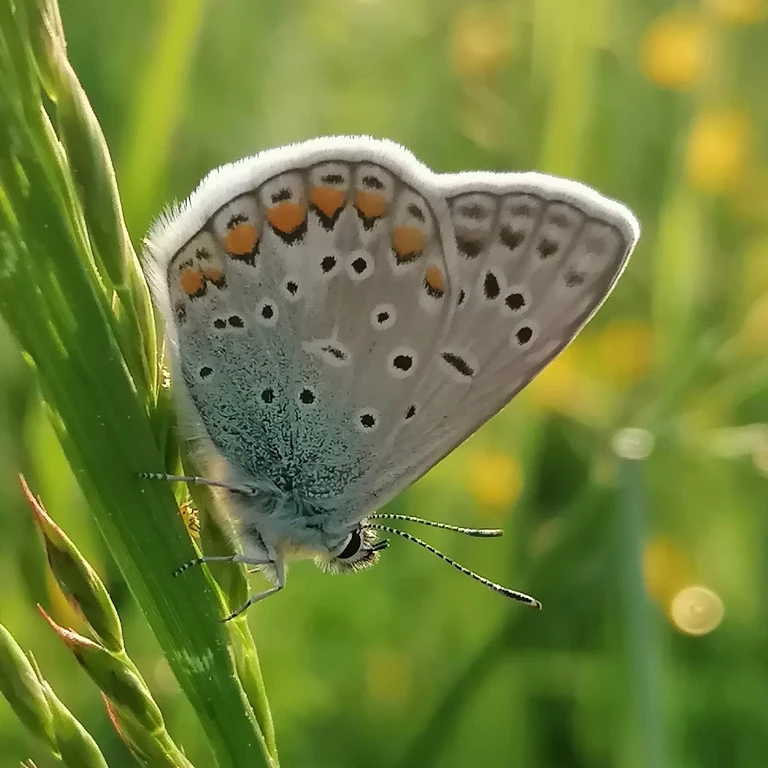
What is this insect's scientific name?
Polyommatus icarus
